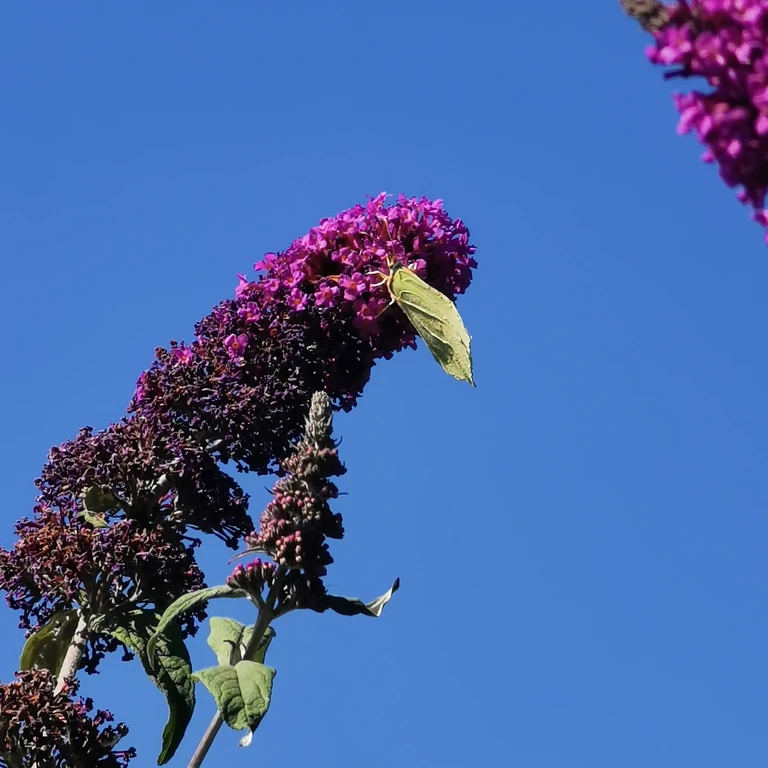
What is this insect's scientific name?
Gonepteryx rhamni
